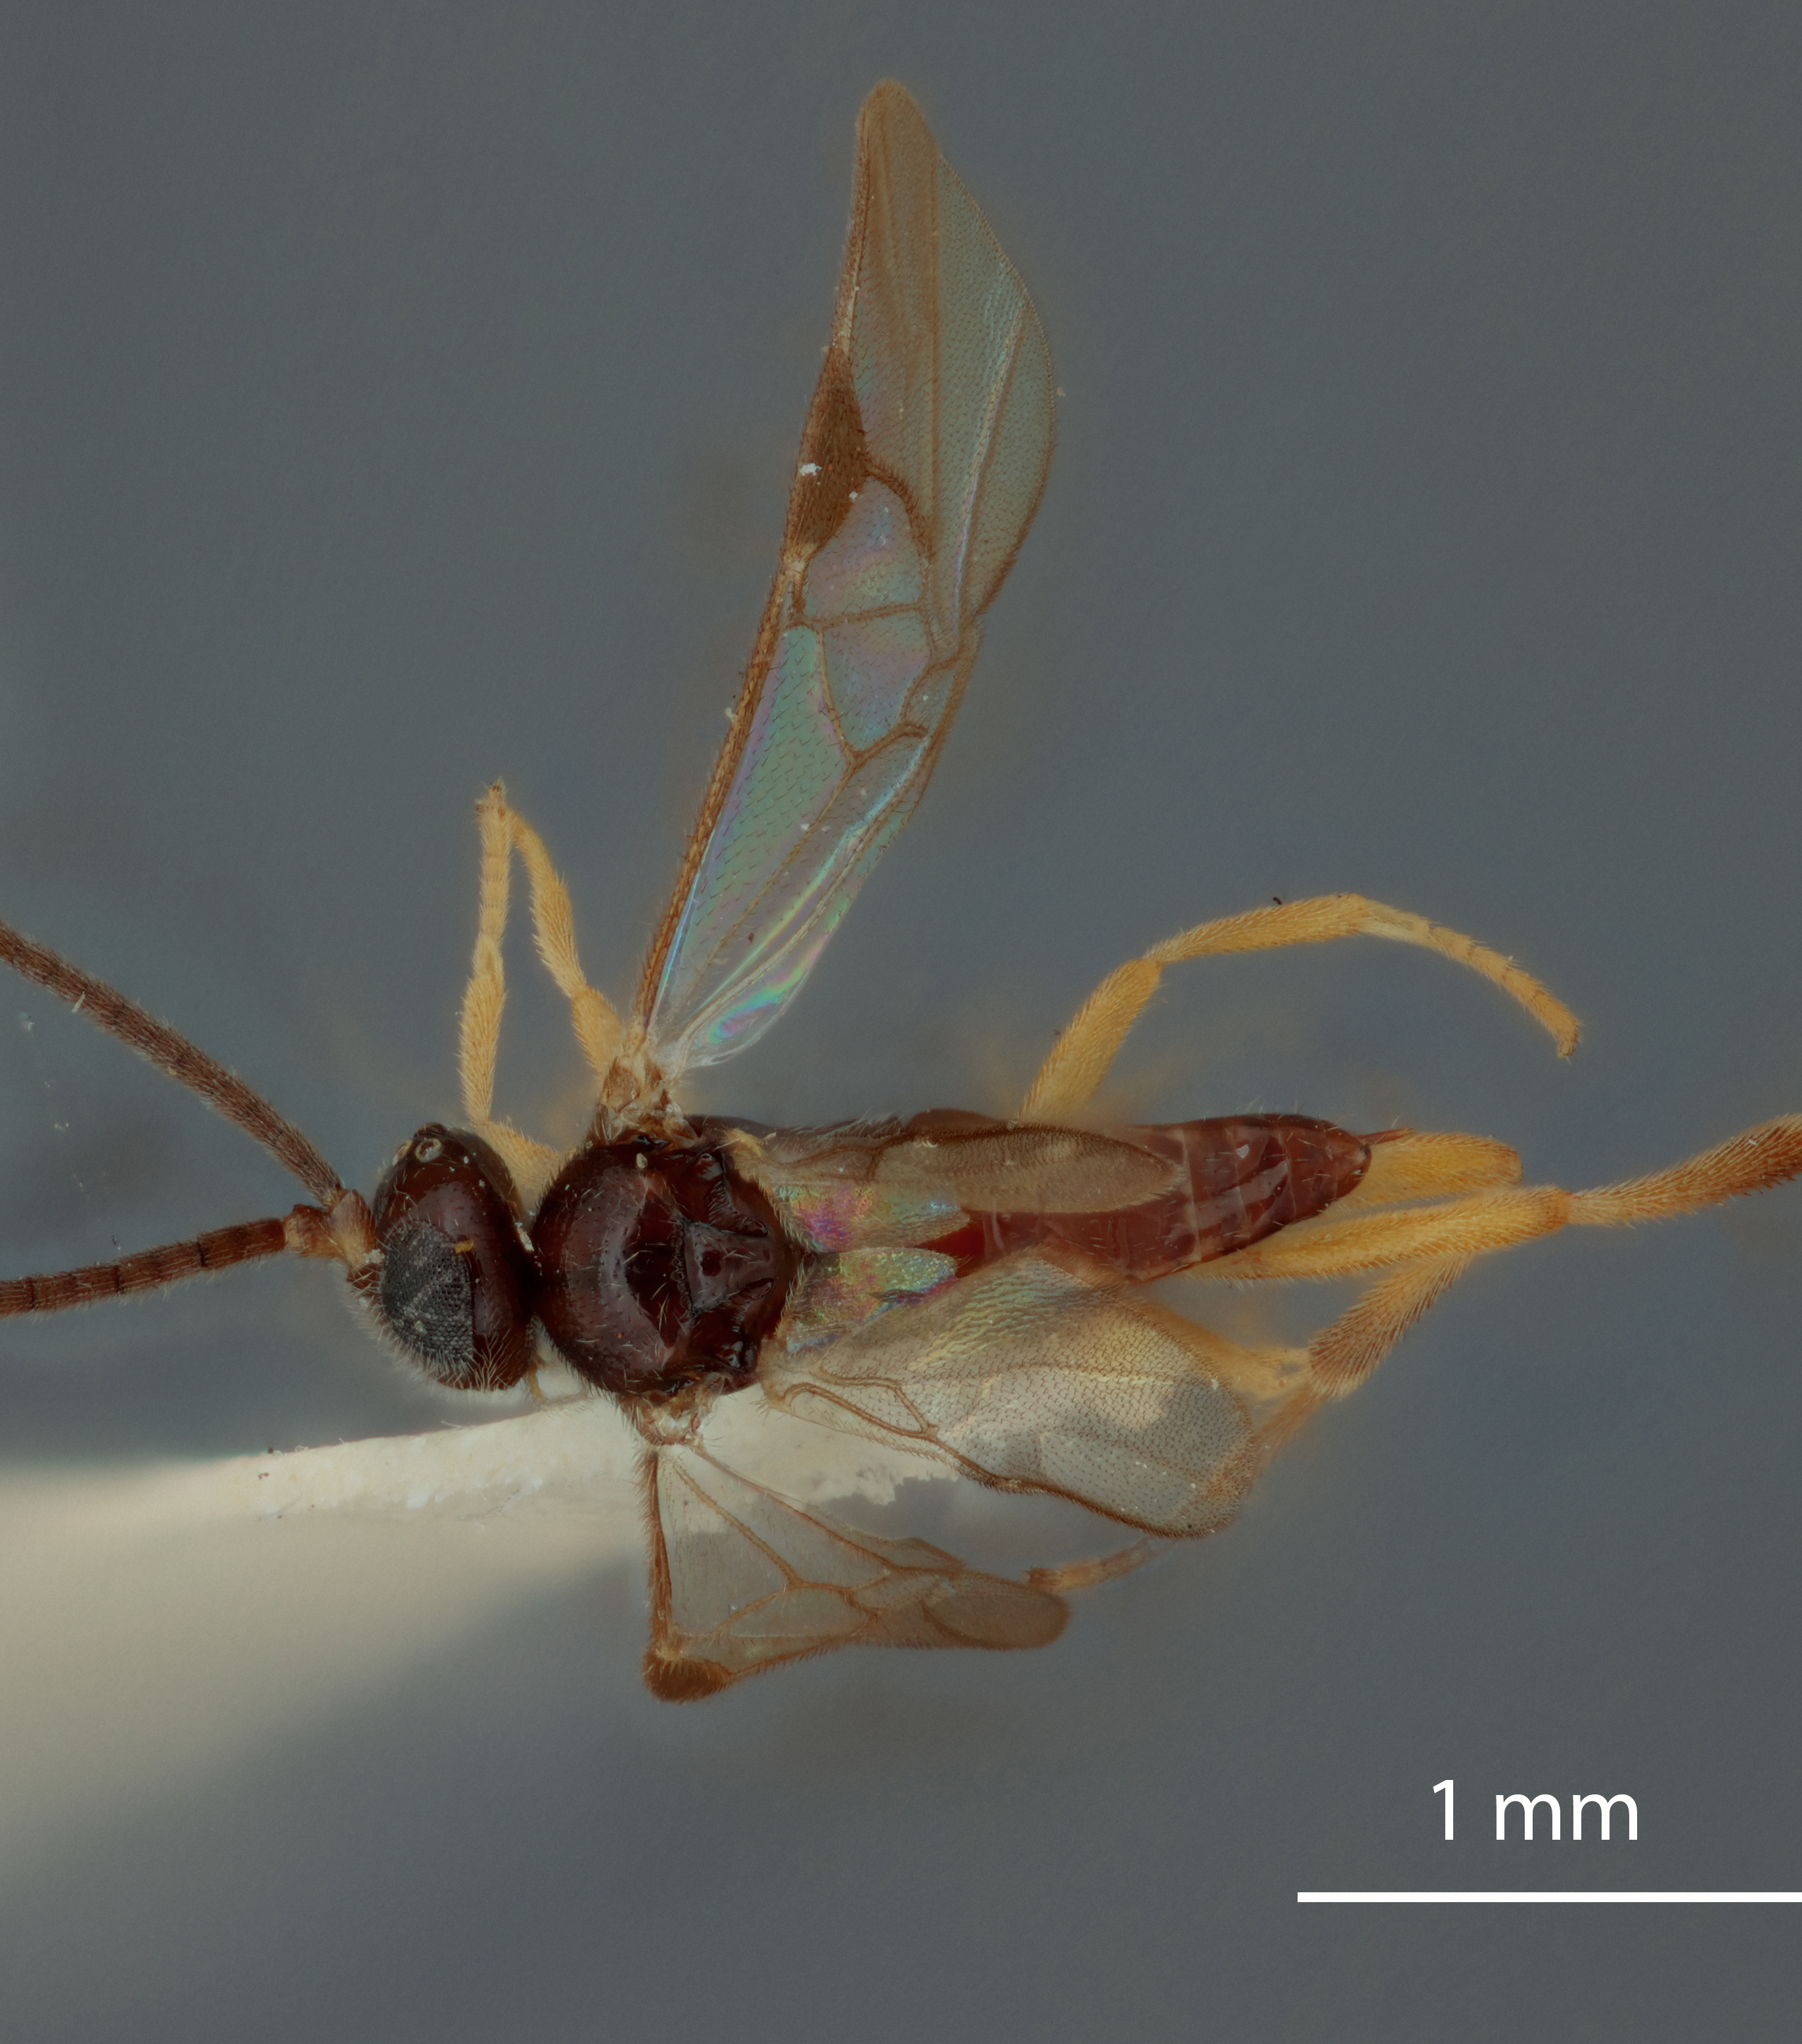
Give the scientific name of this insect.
Apanteles gowdeyi
